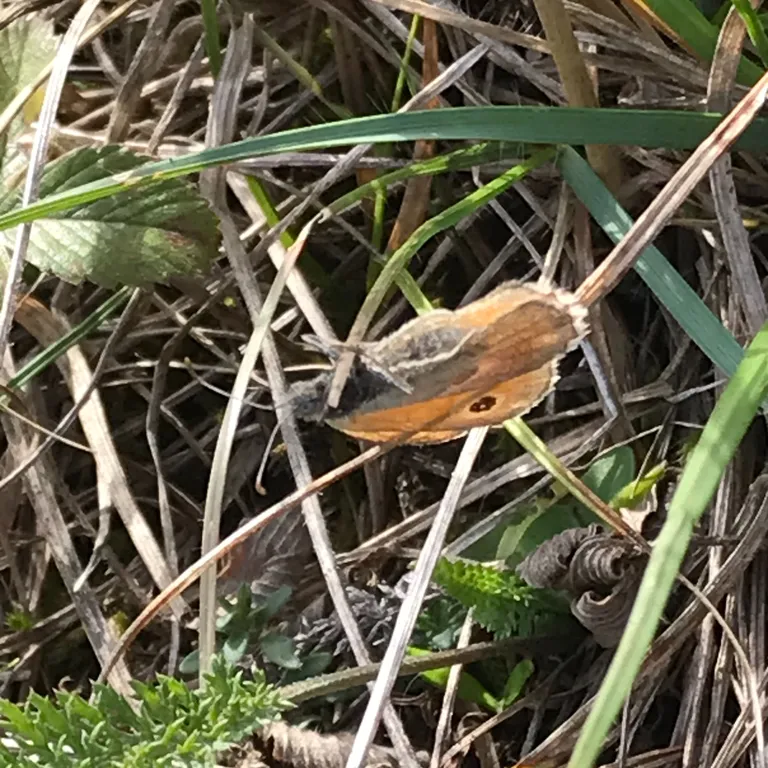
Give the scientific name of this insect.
Coenonympha pamphilus
